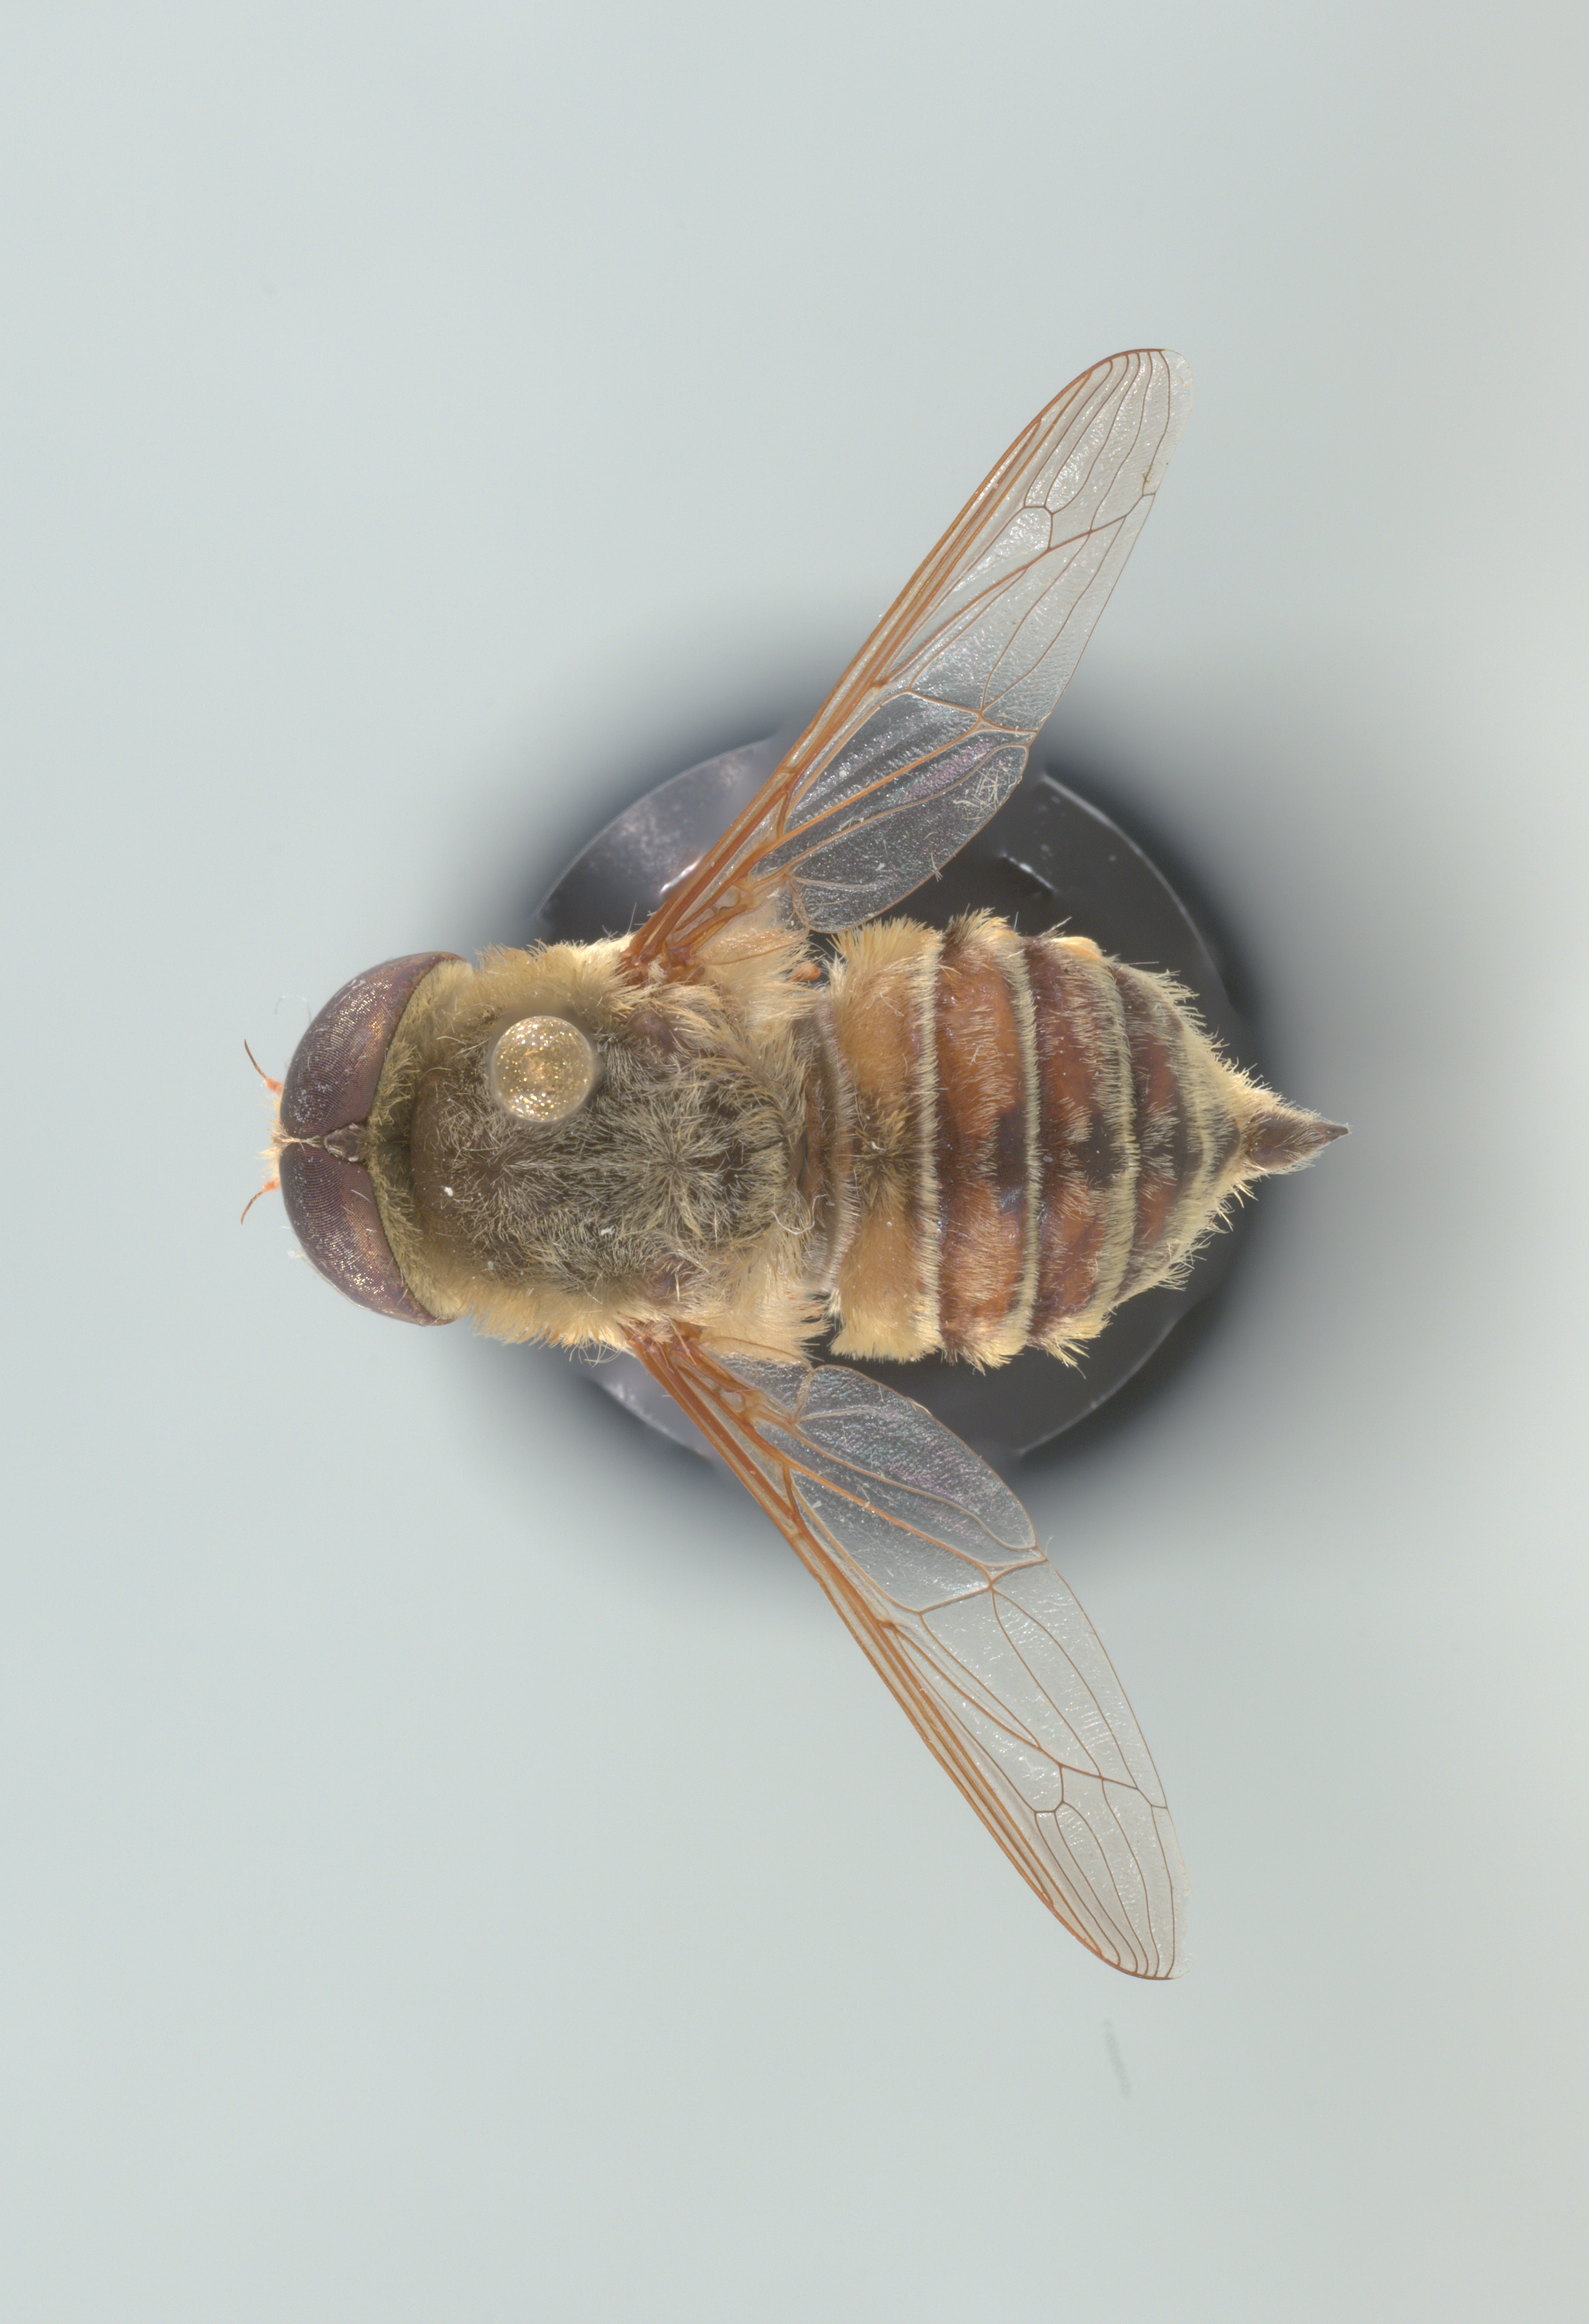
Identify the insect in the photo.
Neorhynchocephalus volaticus
